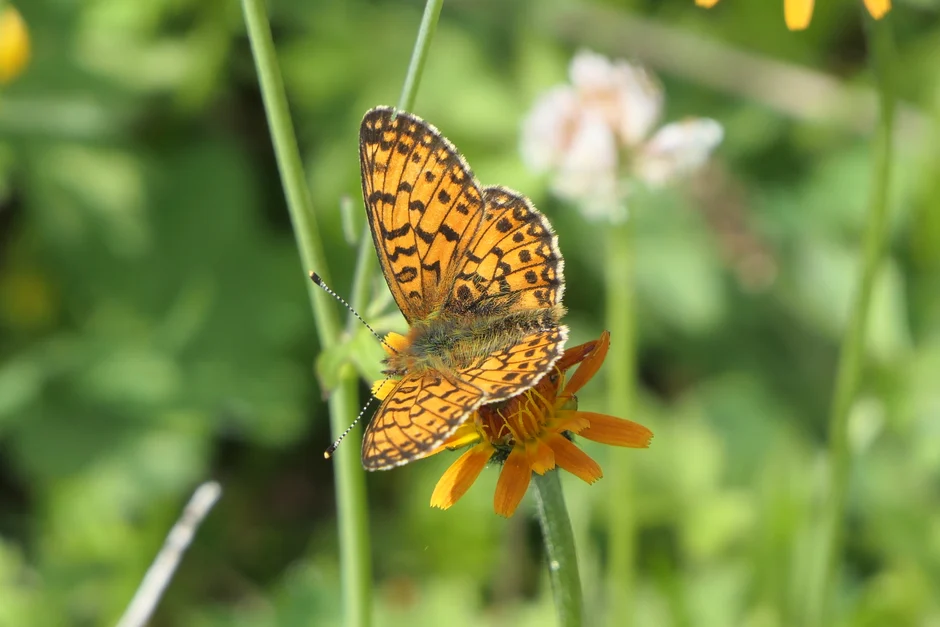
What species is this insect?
Boloria selene
